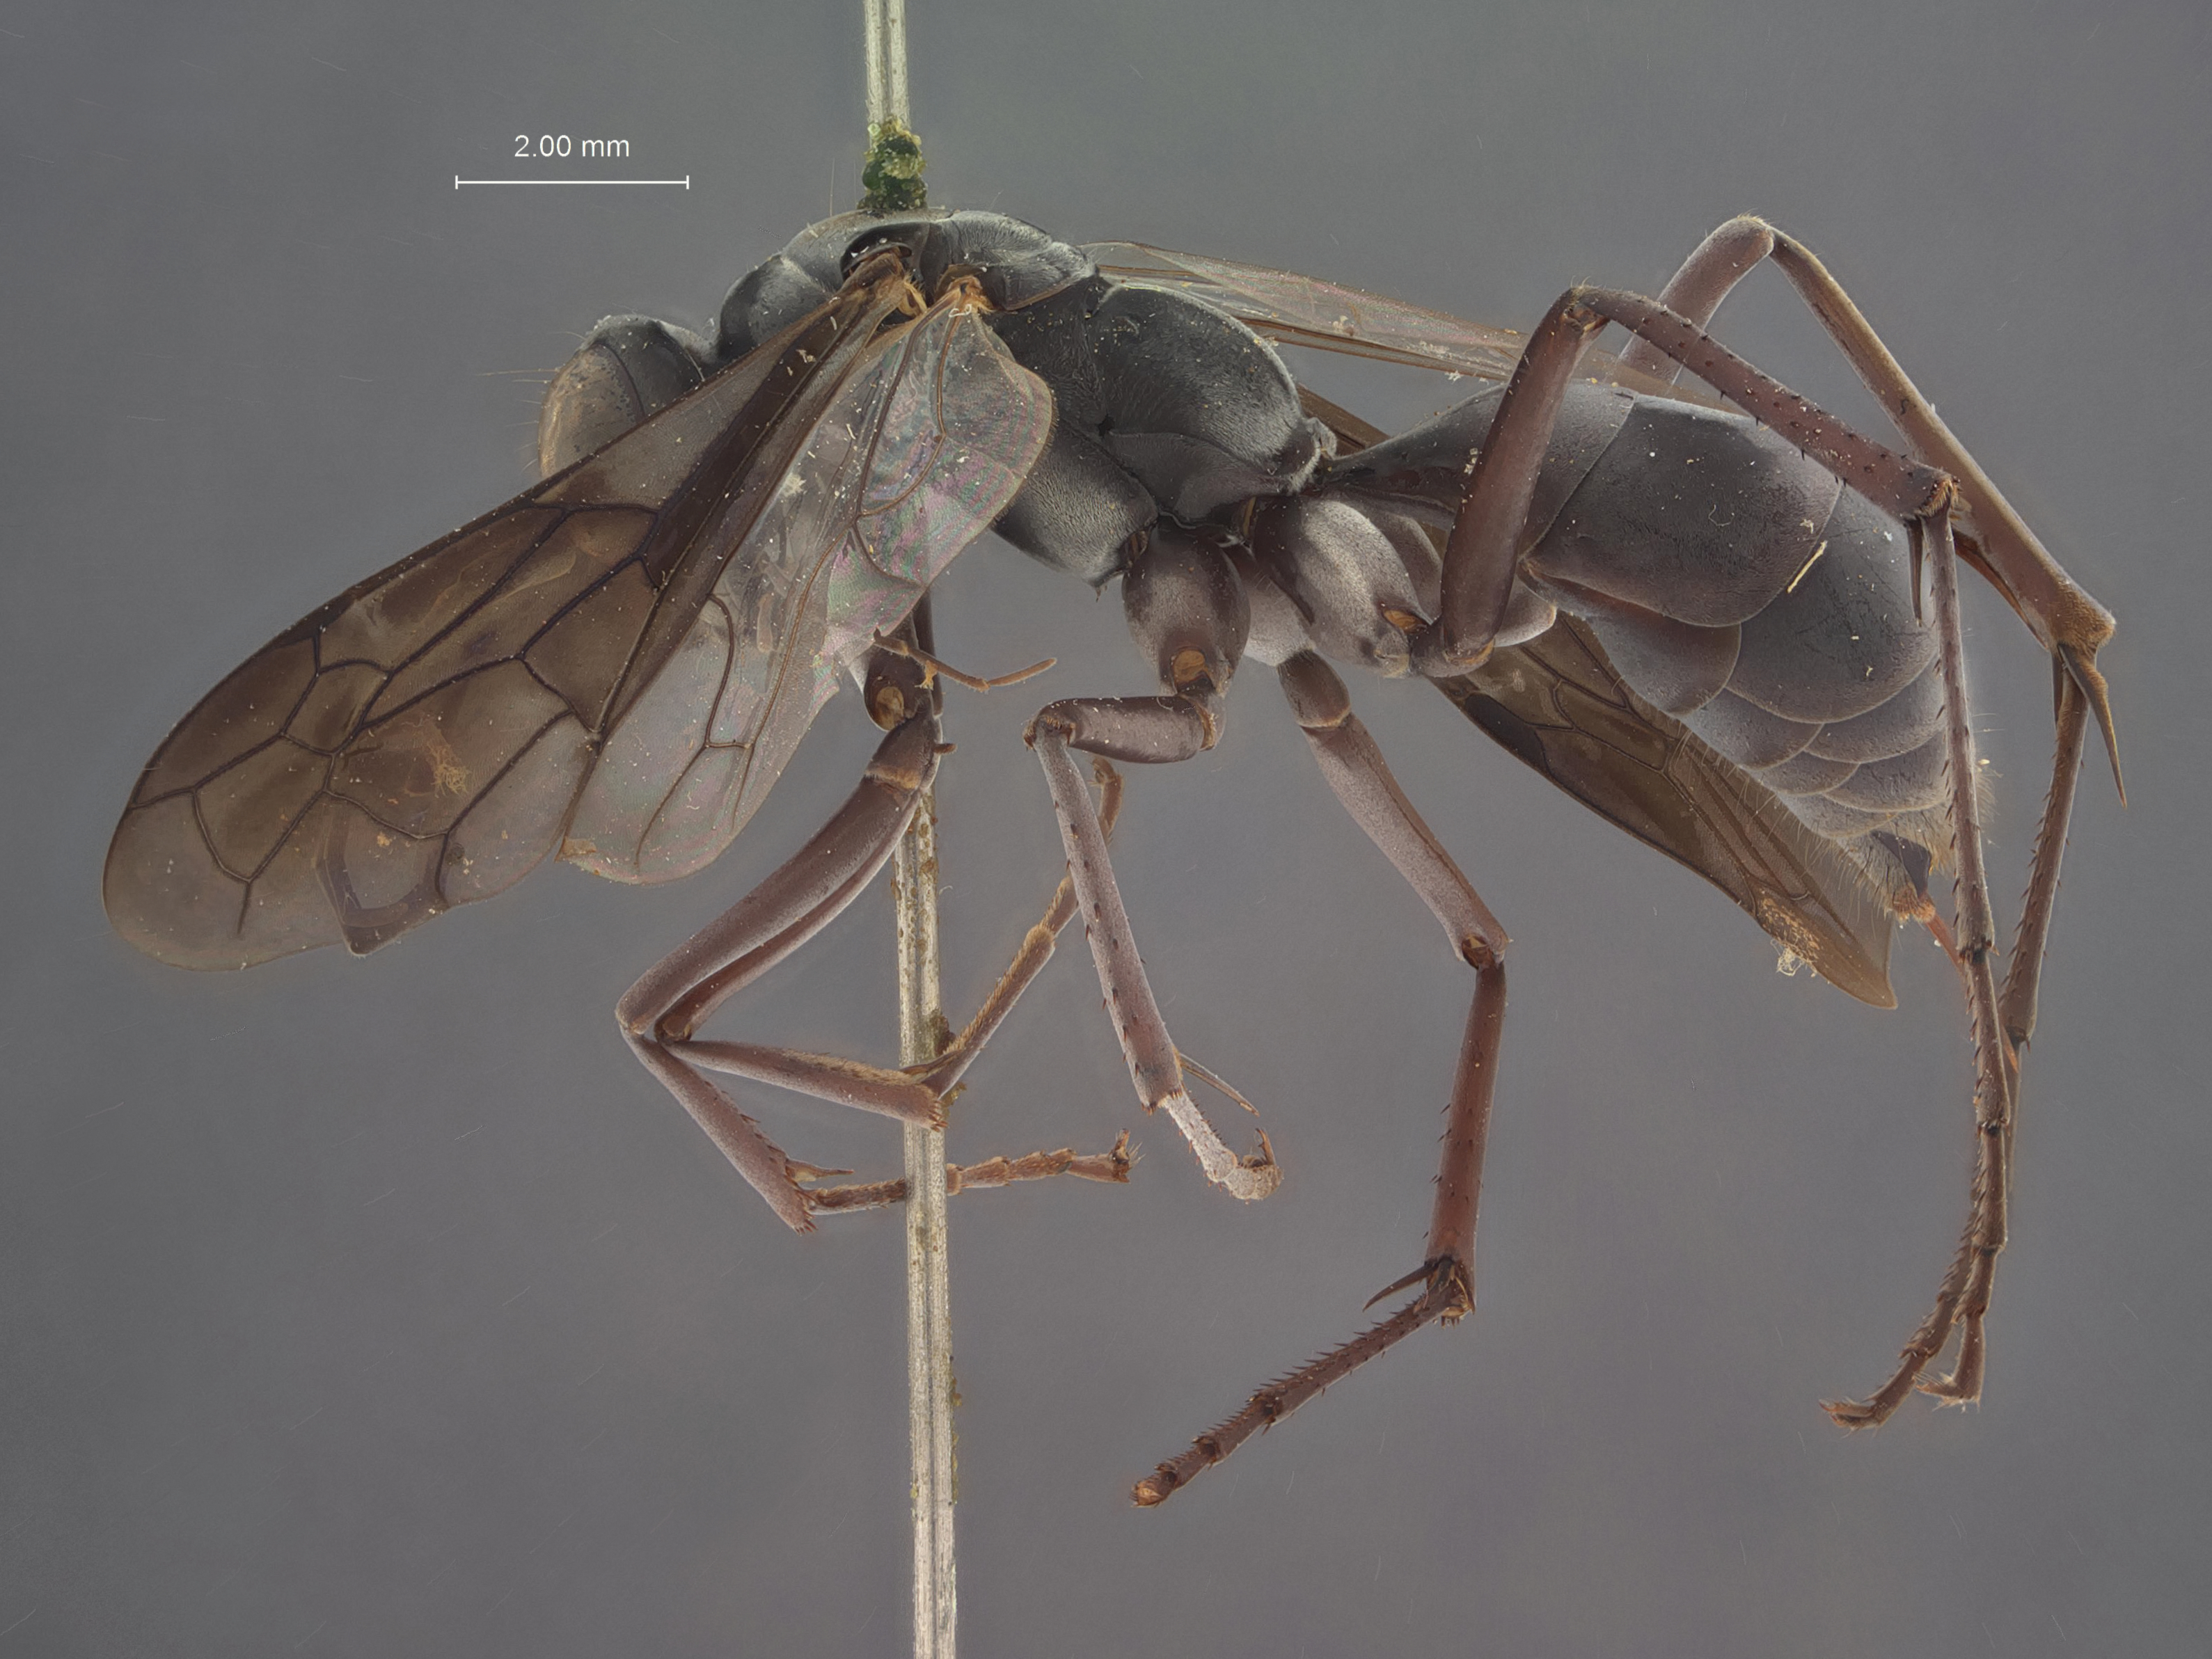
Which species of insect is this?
Phanagenia negritos
